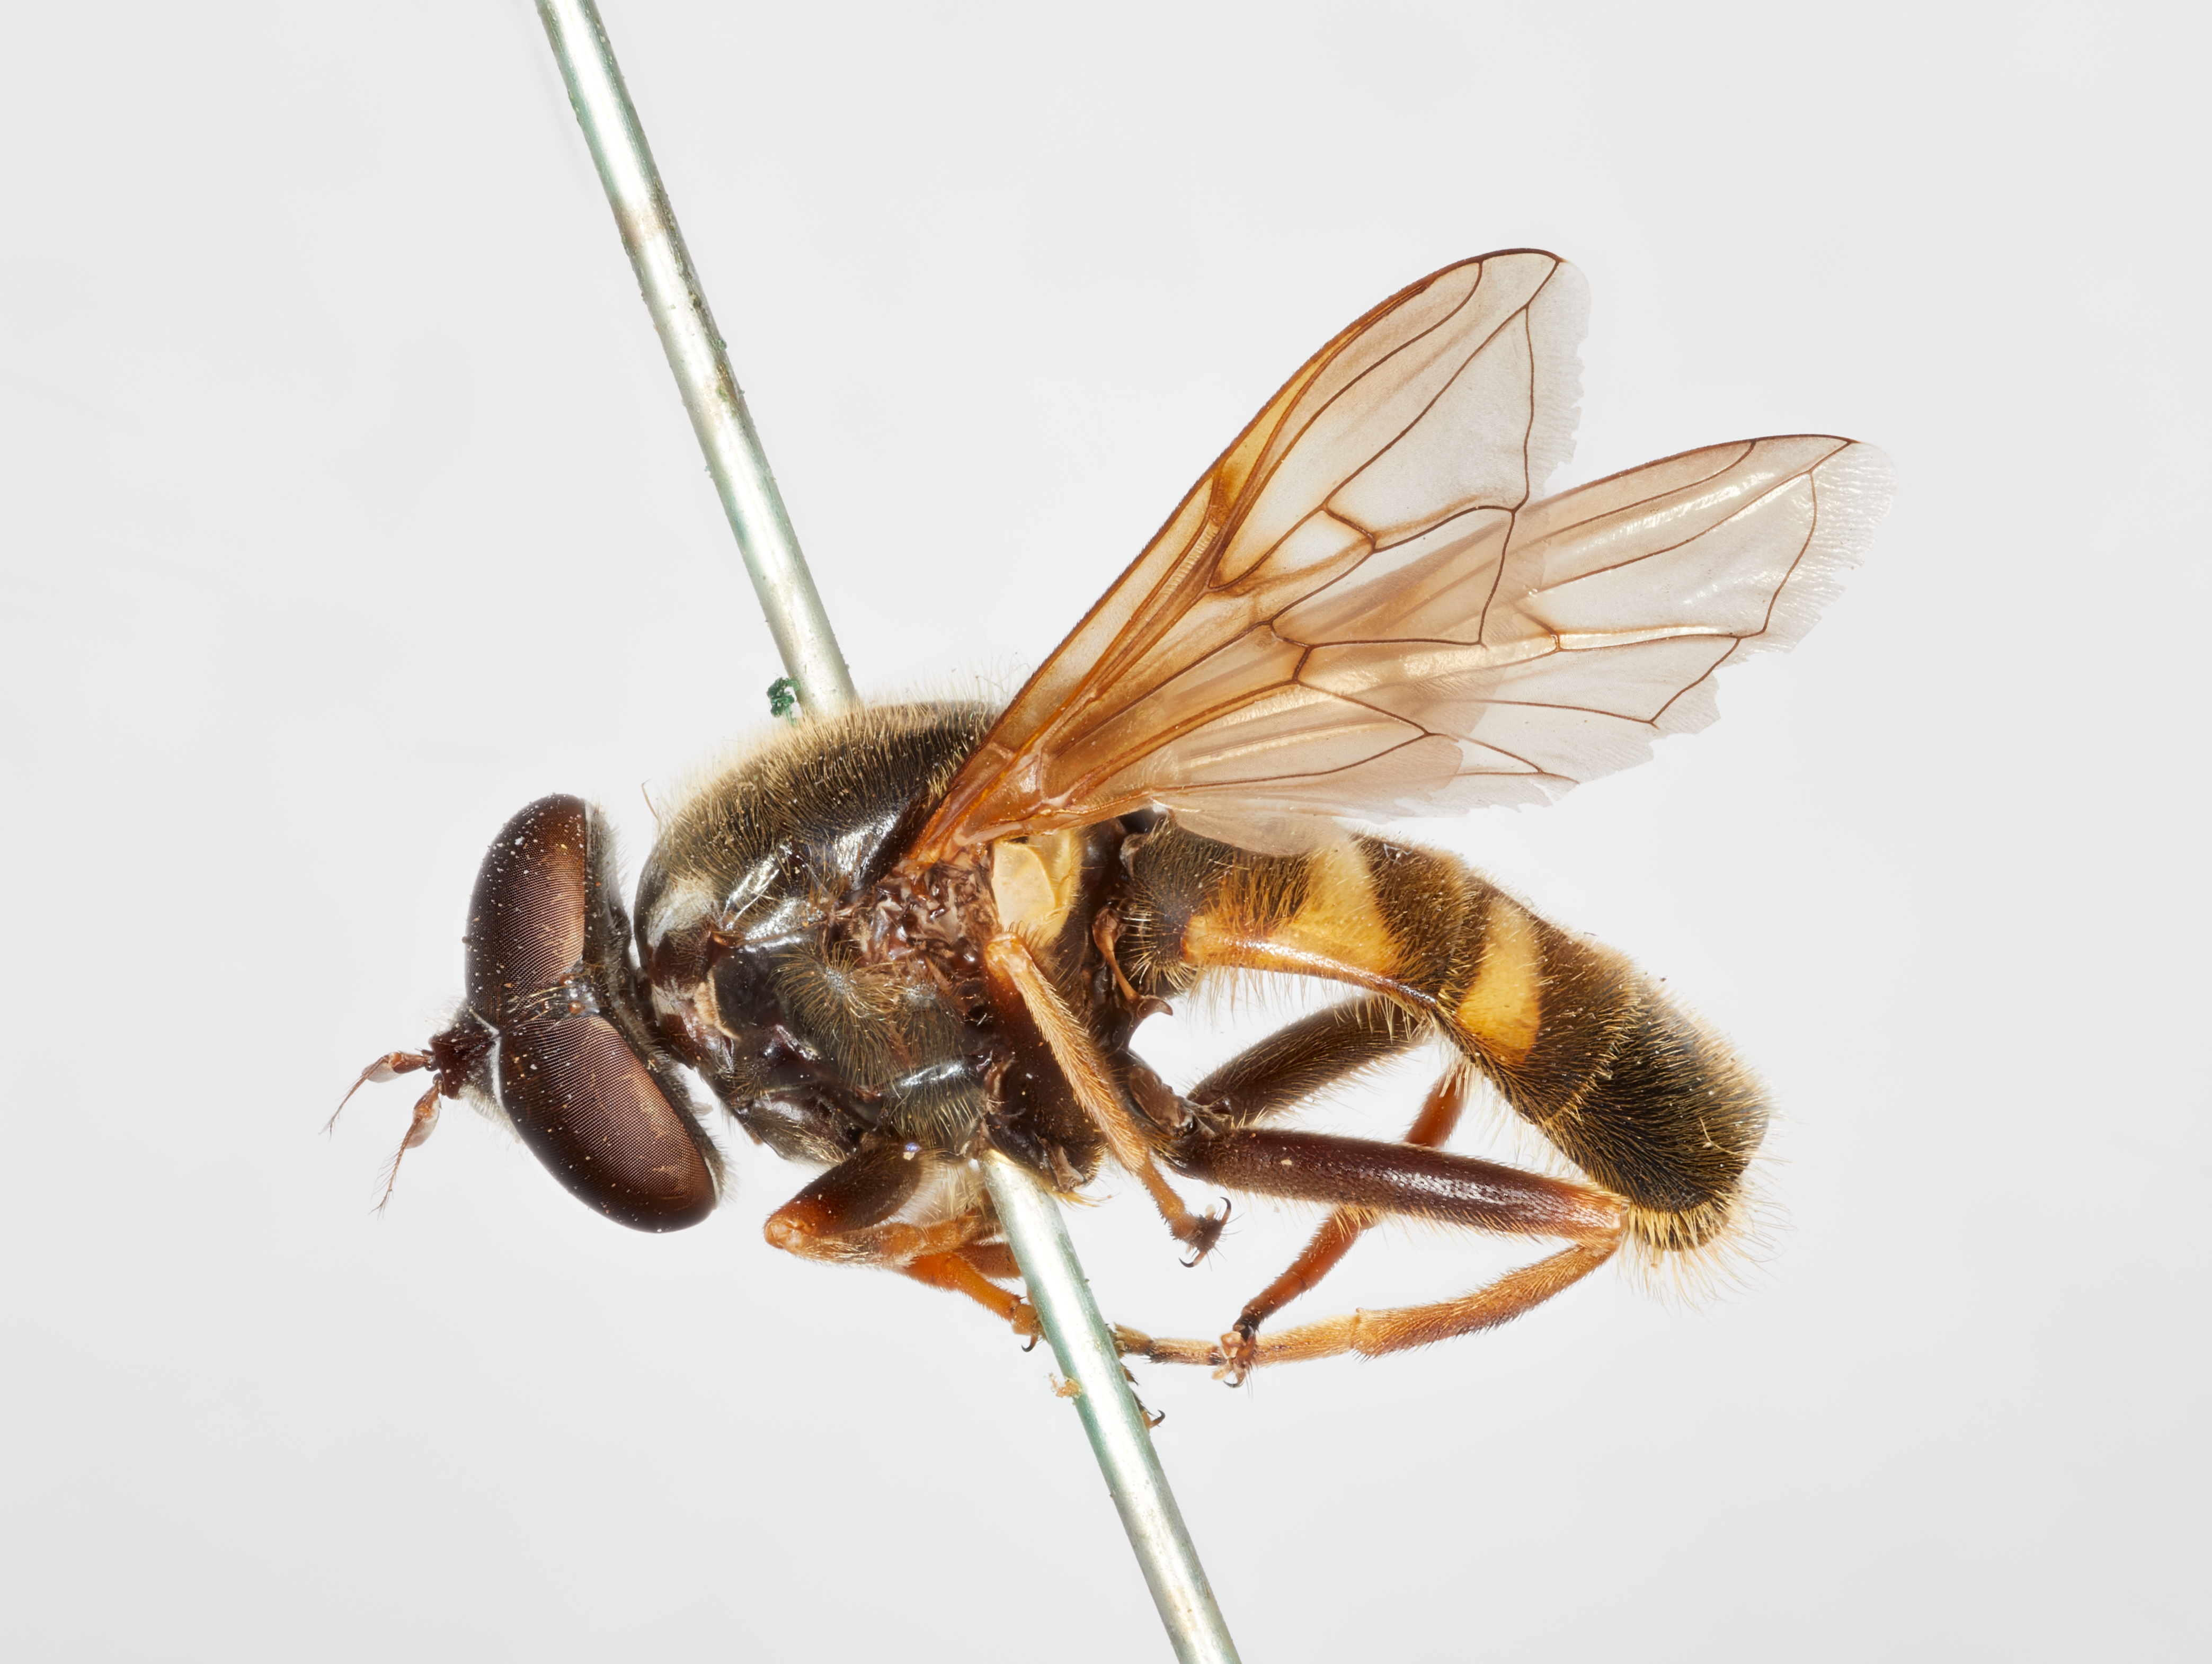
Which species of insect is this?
Sericomyia bifasciata
